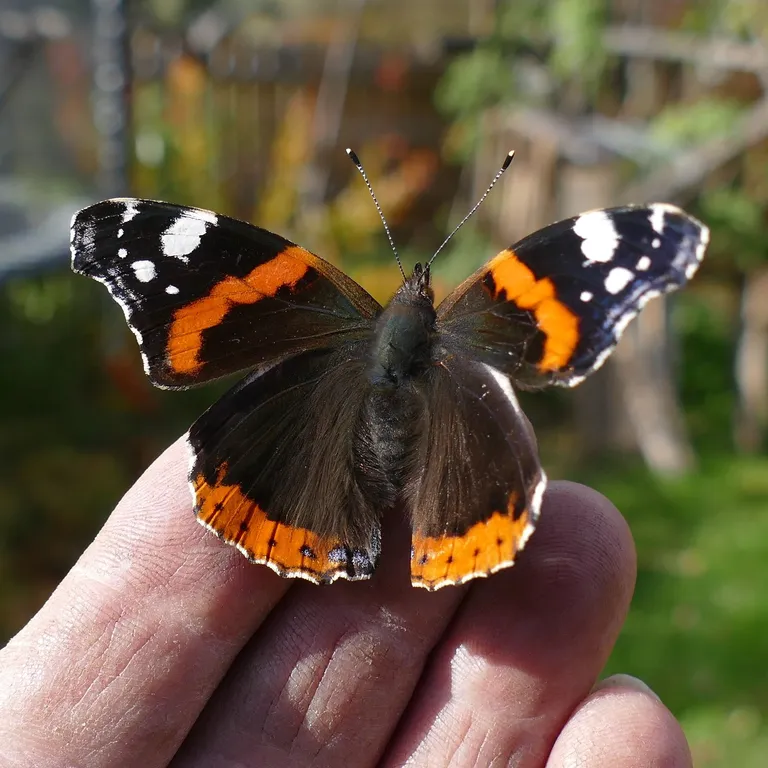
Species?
Vanessa atalanta
